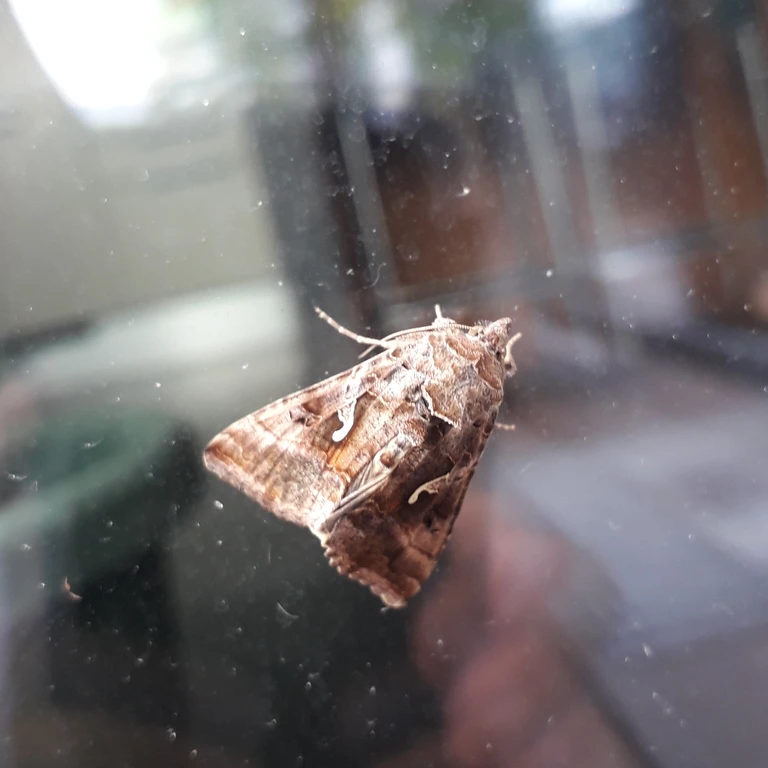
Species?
Autographa gamma
